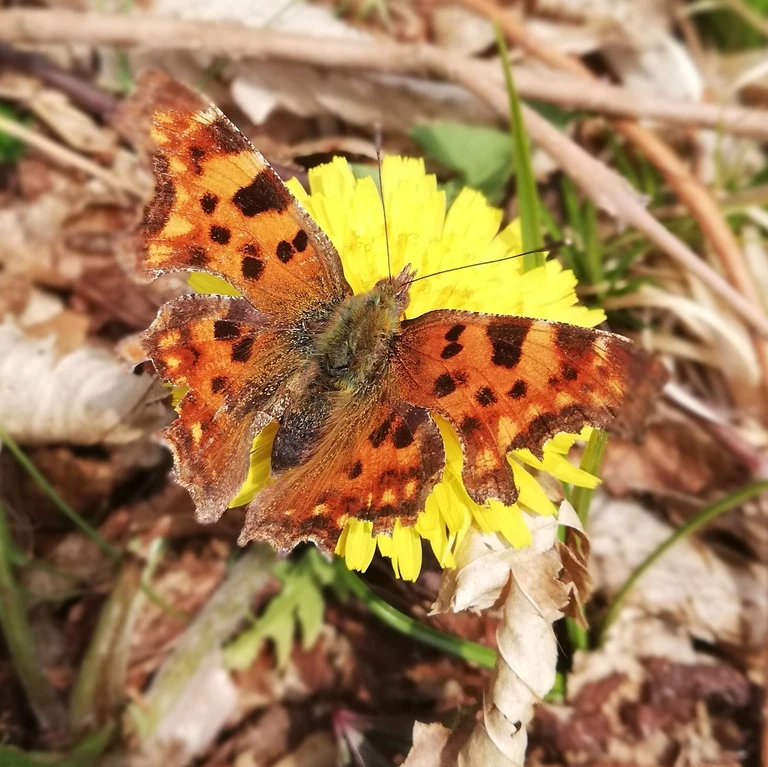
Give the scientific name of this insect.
Polygonia c-album
